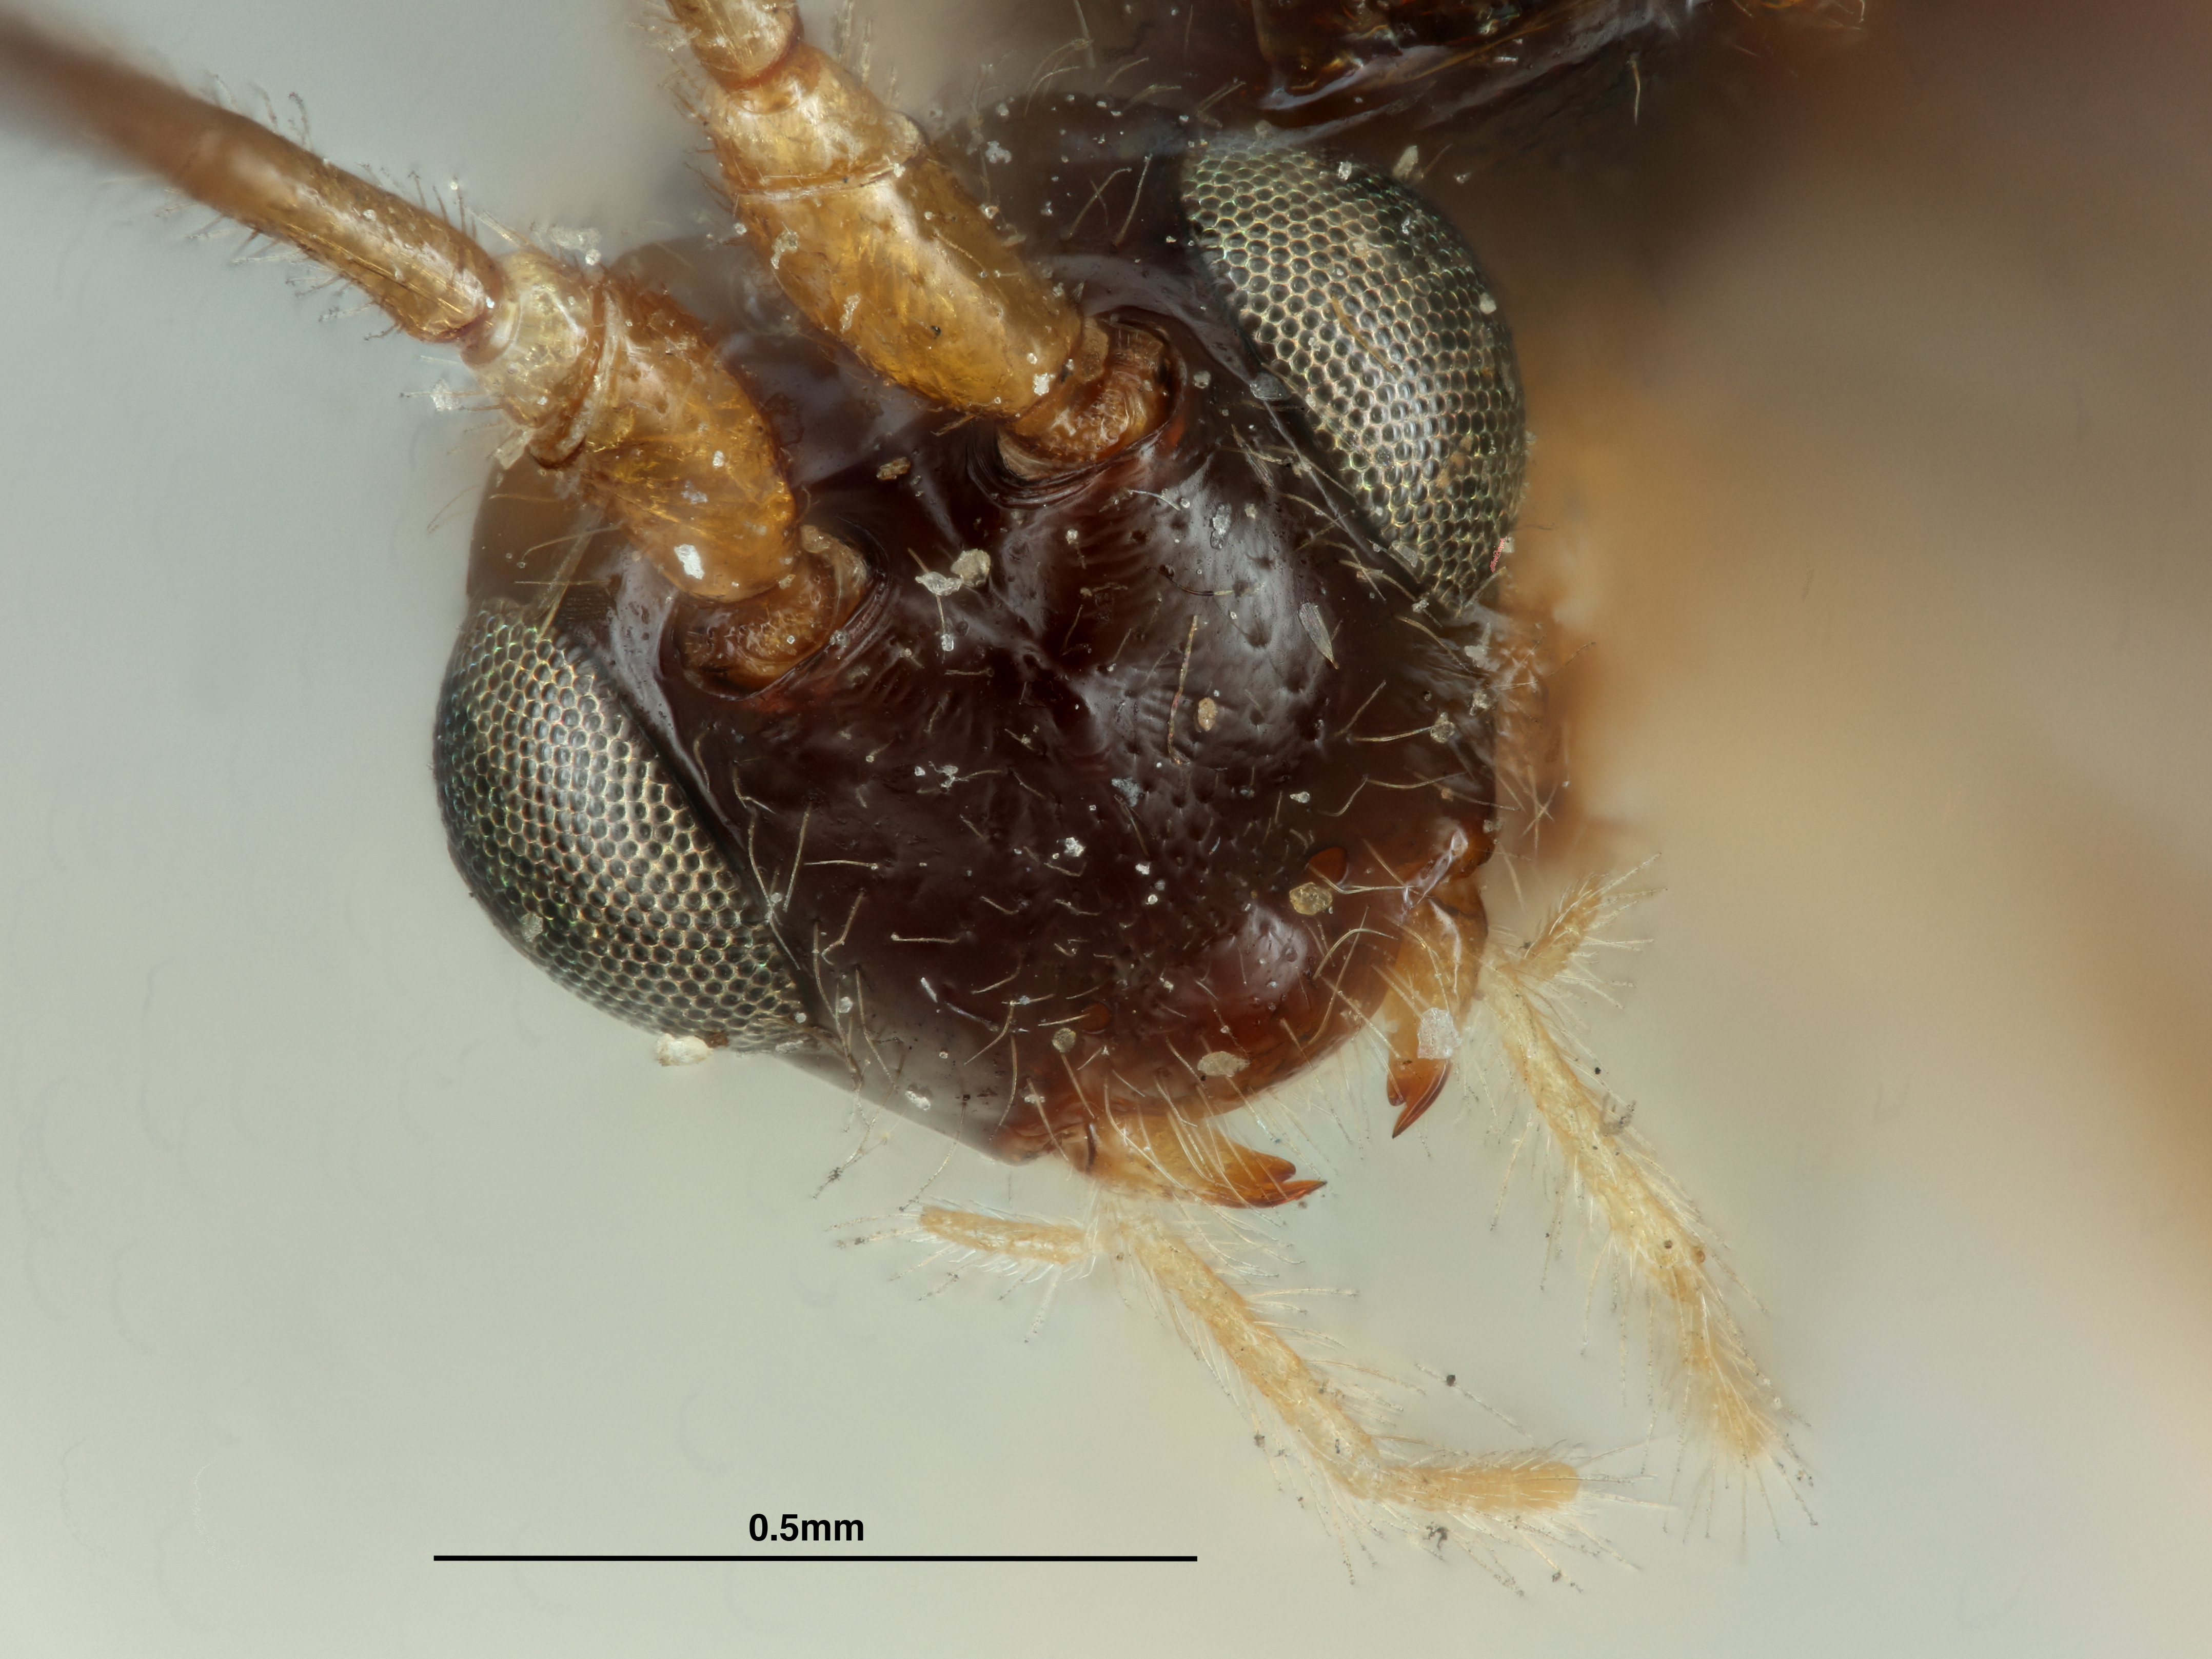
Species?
Zele terminalis
